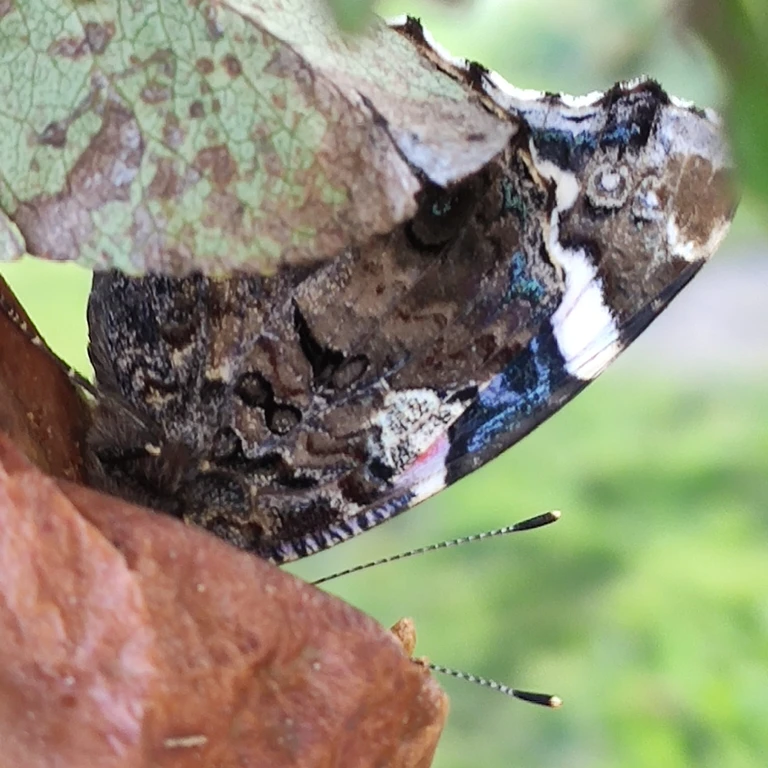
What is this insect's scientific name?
Vanessa atalanta
